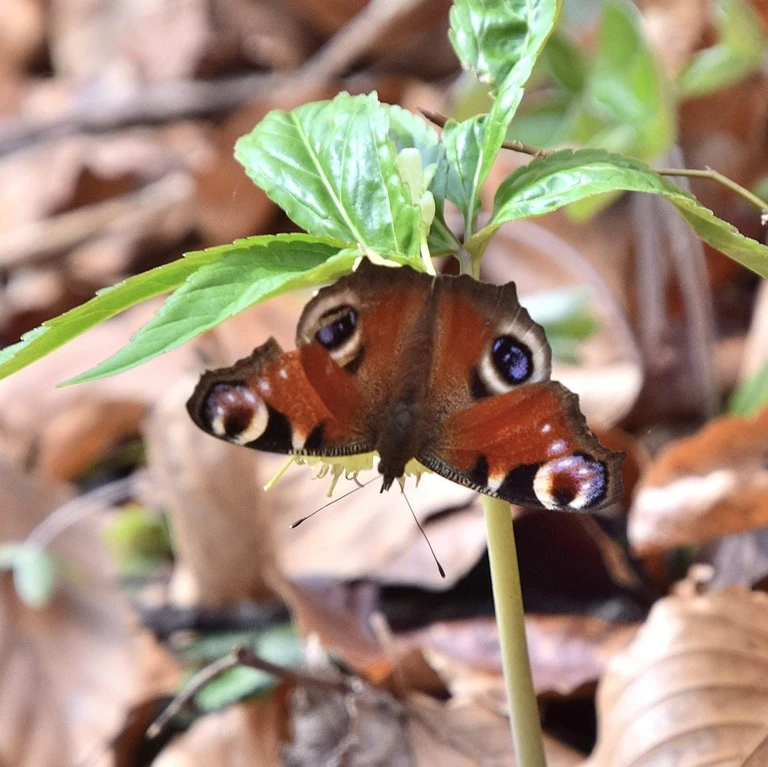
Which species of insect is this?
Aglais io
